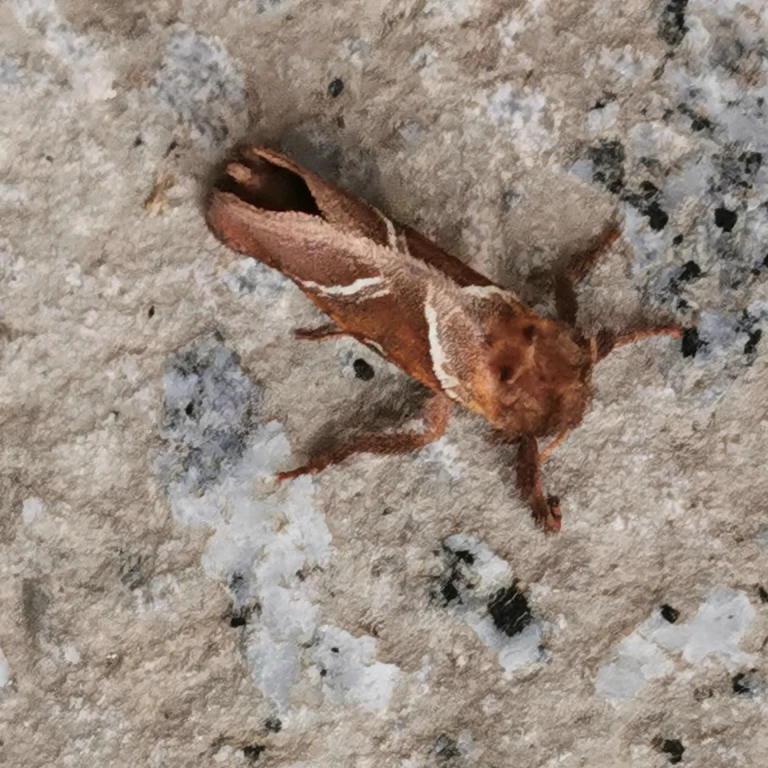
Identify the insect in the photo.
Triodia sylvina
